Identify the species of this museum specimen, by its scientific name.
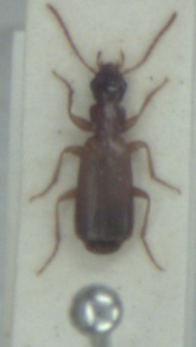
Paradromius linearis
